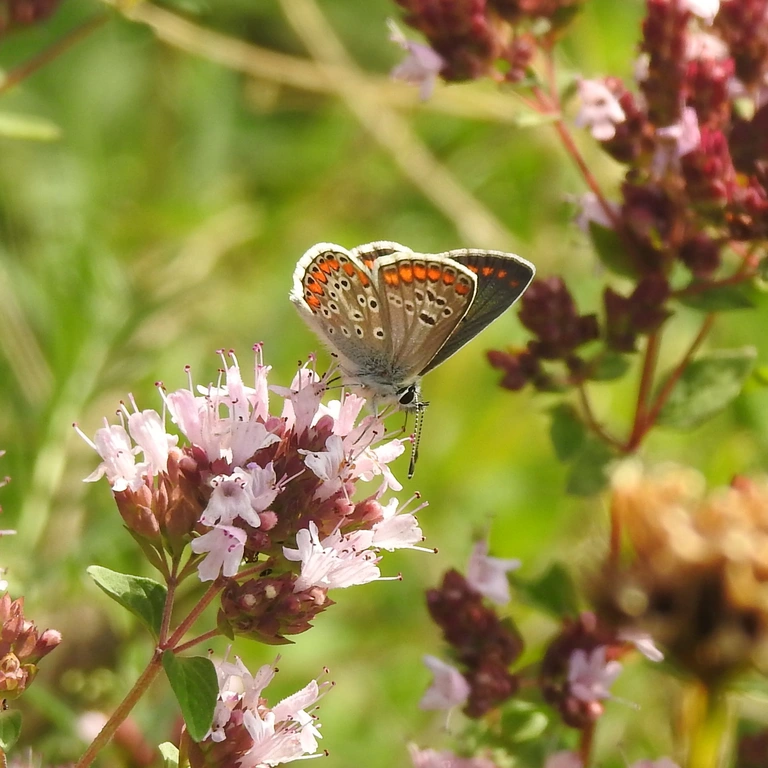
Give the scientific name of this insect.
Aricia agestis/artaxerxes
